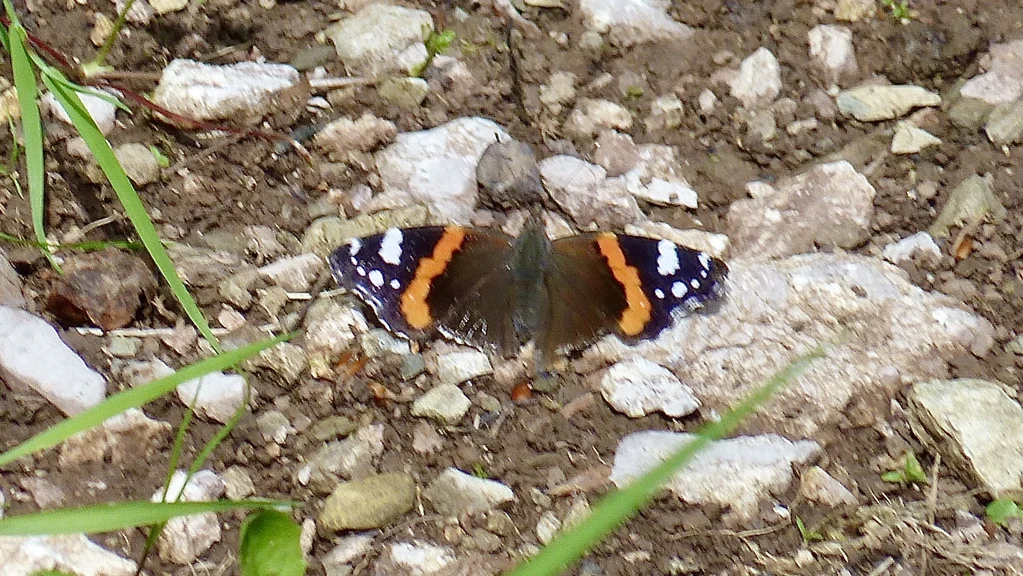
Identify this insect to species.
Vanessa atalanta
